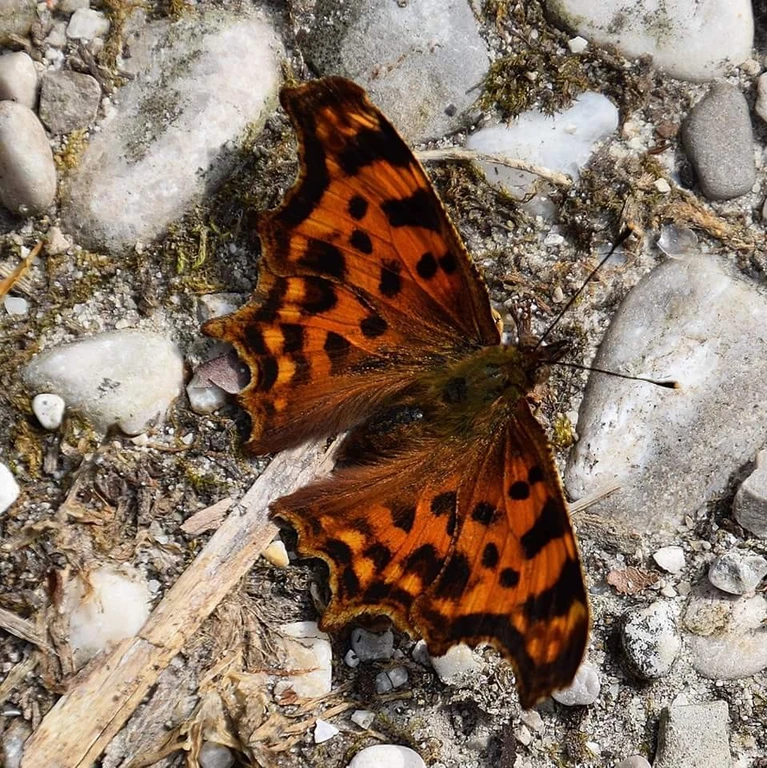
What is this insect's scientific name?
Polygonia c-album
